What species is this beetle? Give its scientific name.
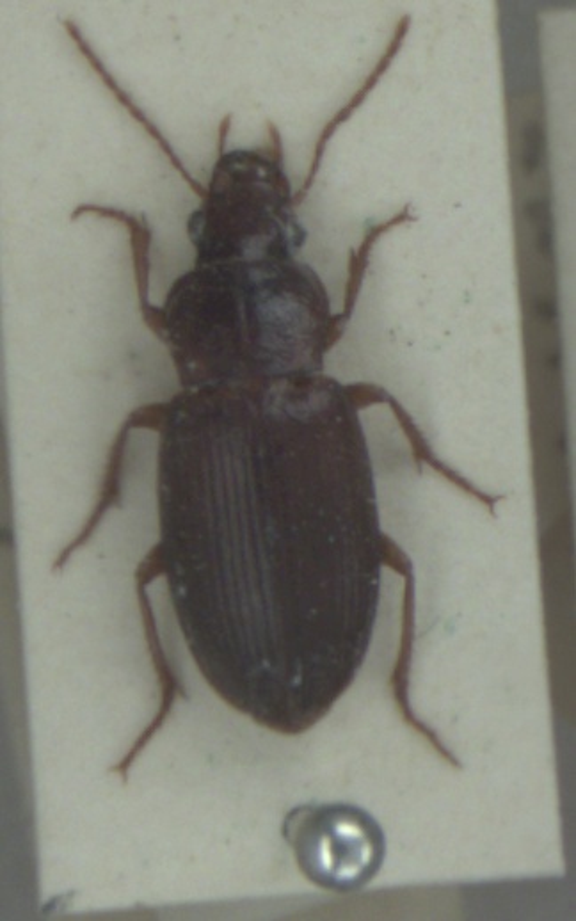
Ophonus schaubergerianus
